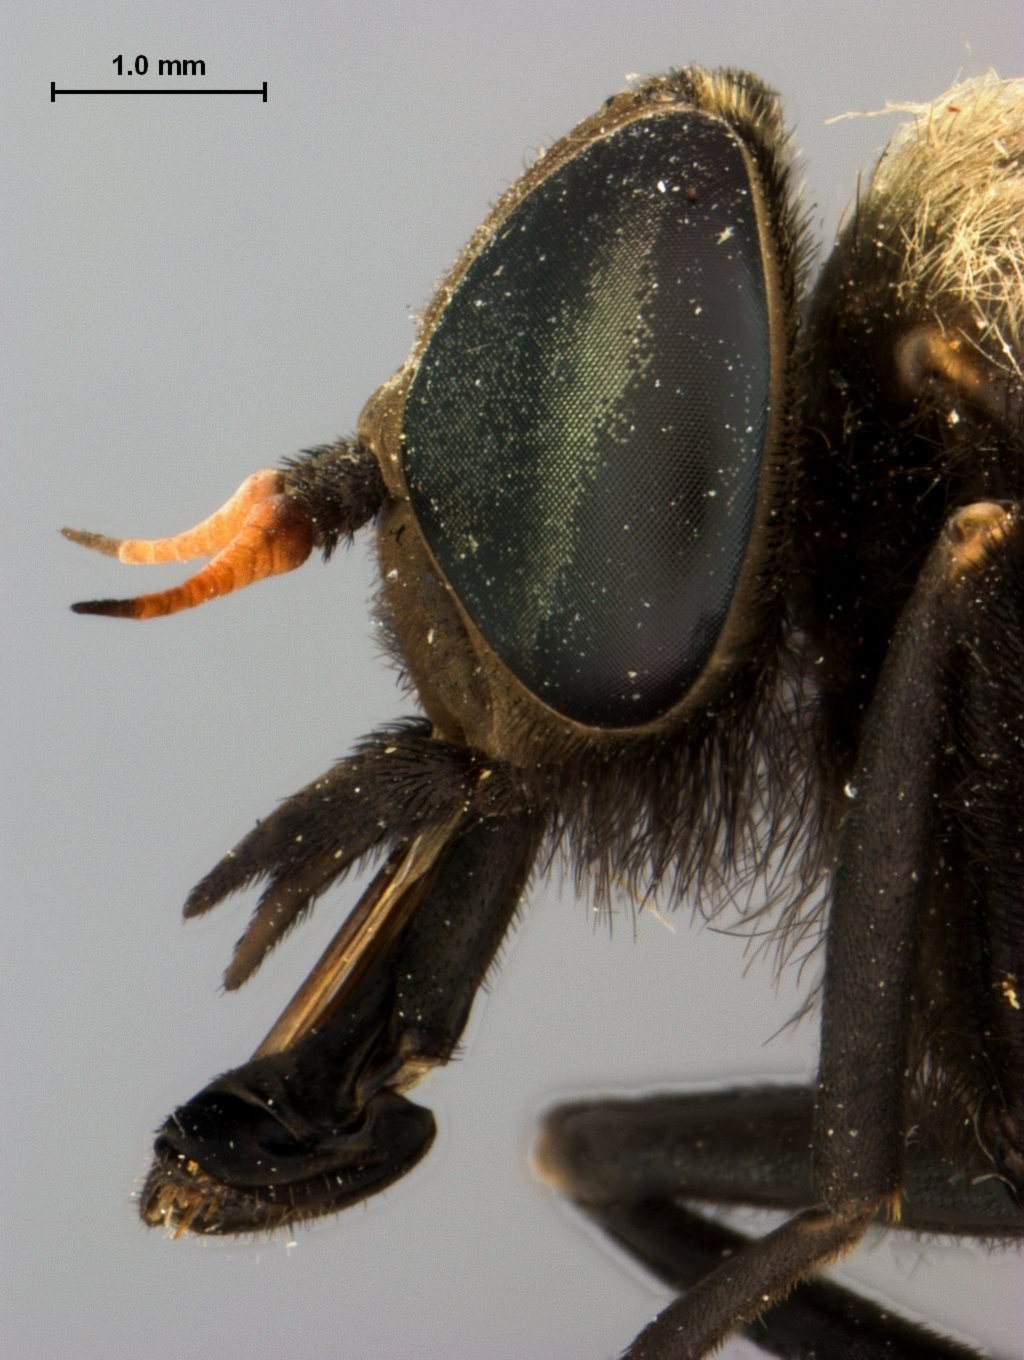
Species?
Stonemyia velutina (also Stonemyia albomacula)
